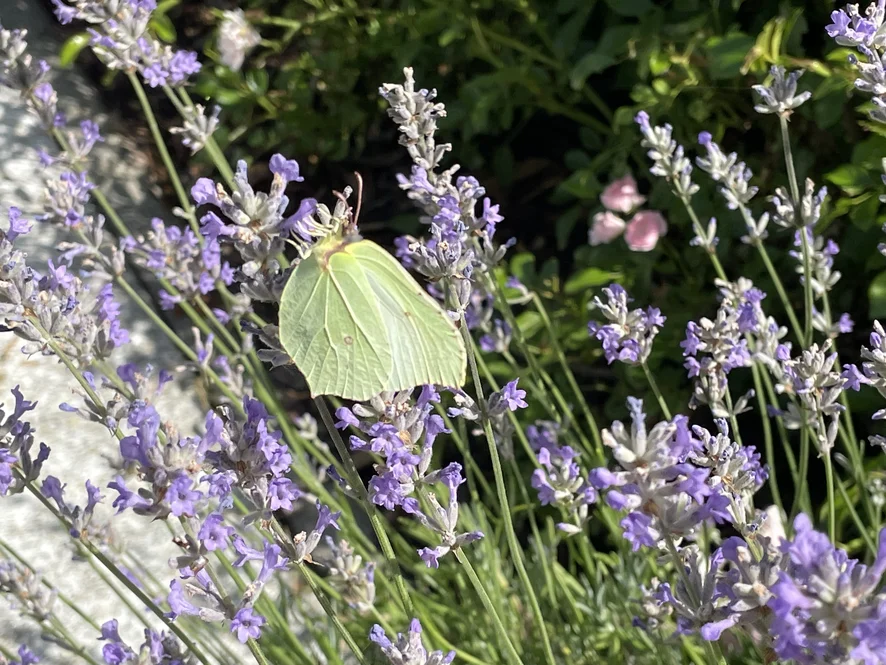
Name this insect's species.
Gonepteryx rhamni
